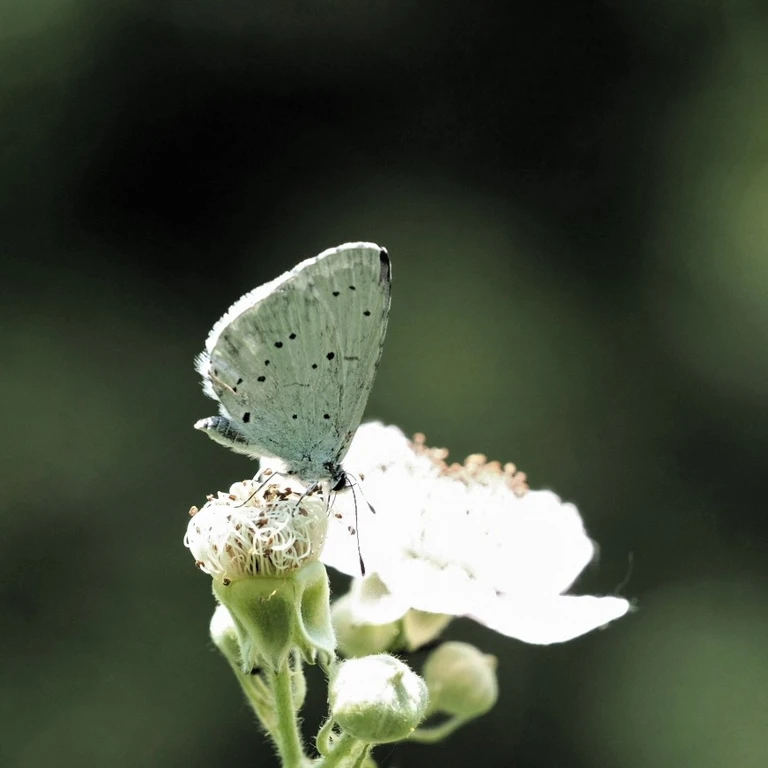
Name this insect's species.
Celastrina argiolus
